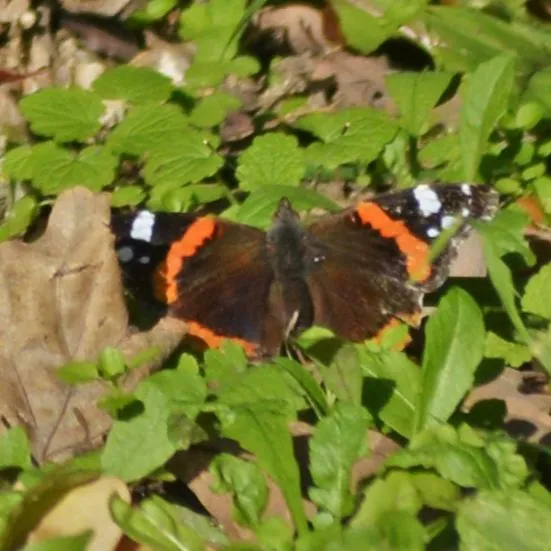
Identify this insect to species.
Vanessa atalanta
